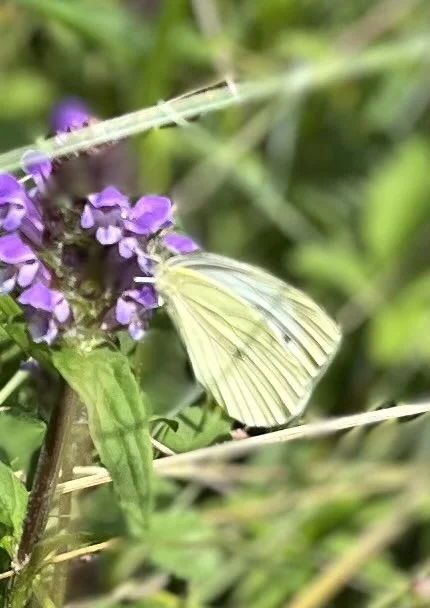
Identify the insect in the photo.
Pieris napi
